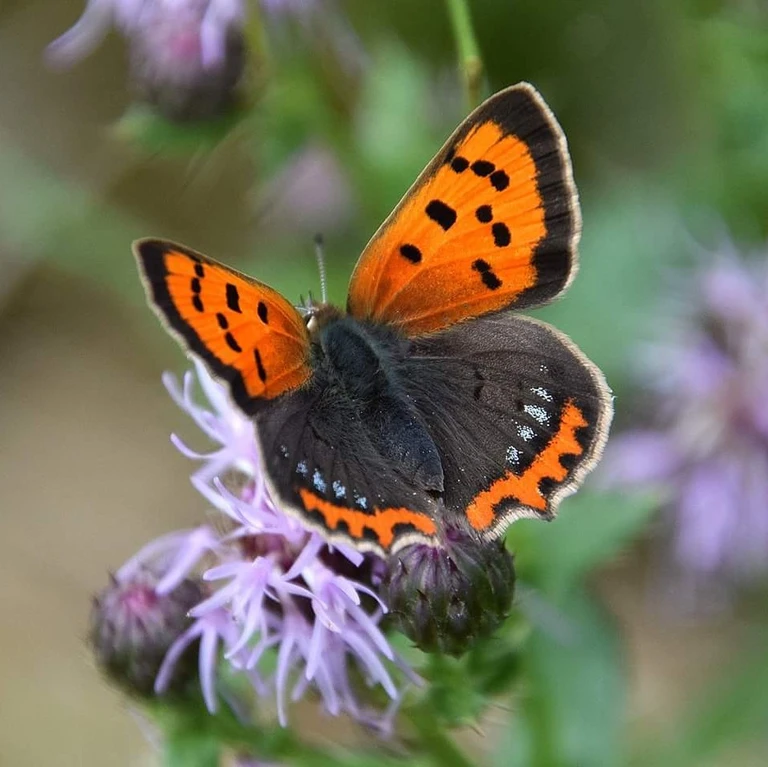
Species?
Lycaena phlaeas
